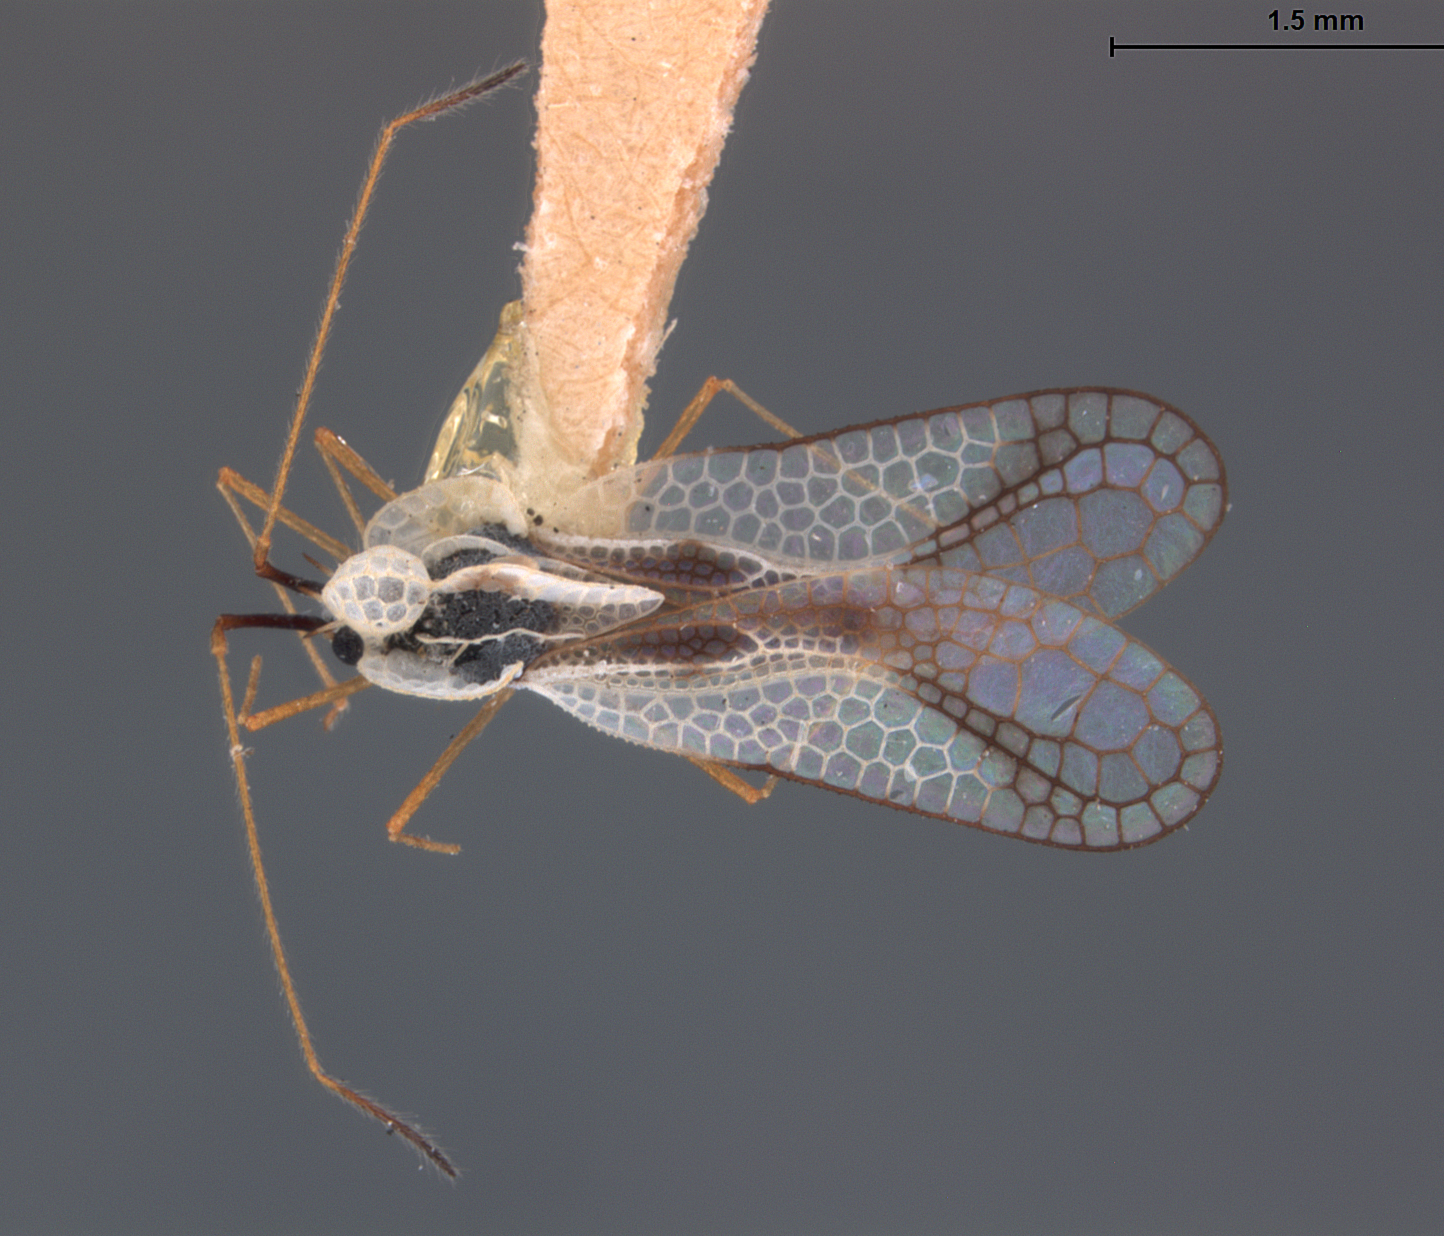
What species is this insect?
Gelchossa dampfii
